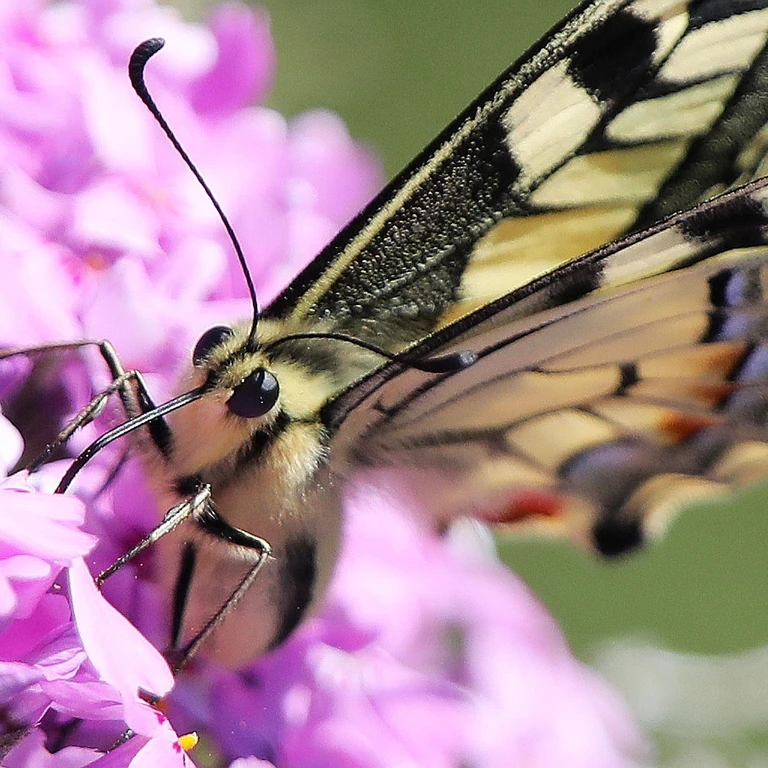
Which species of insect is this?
Papilio machaon
